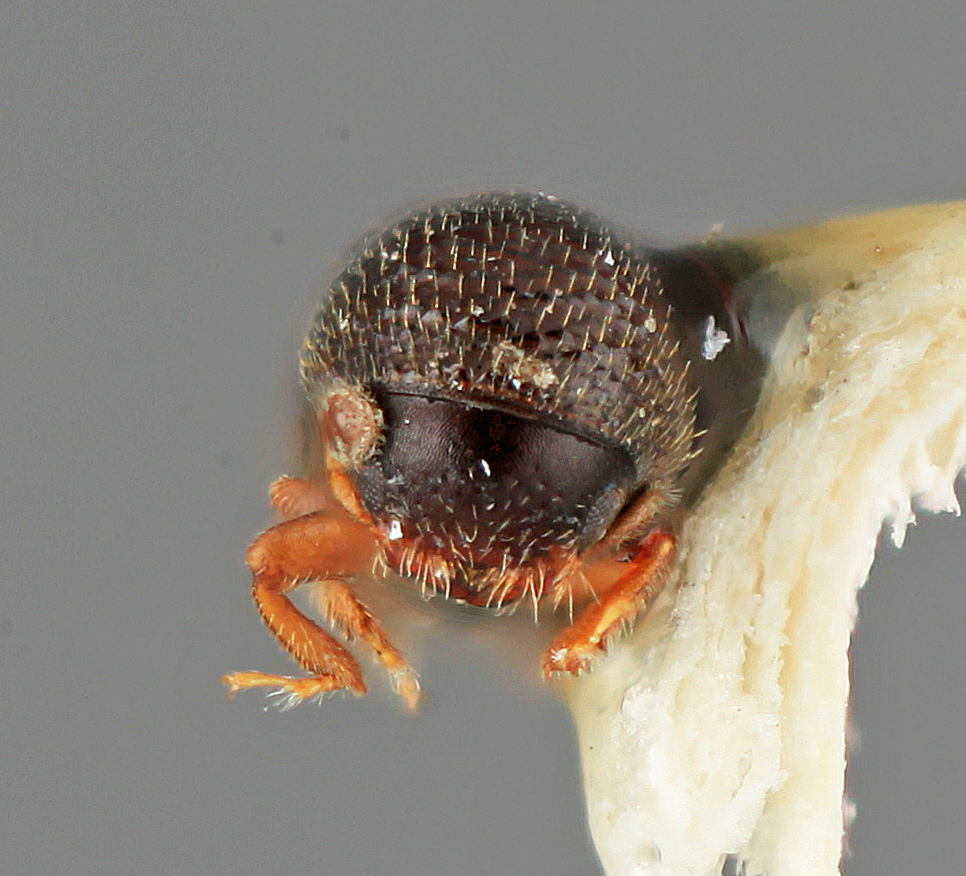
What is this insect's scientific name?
Pityophthorus dissolutus
